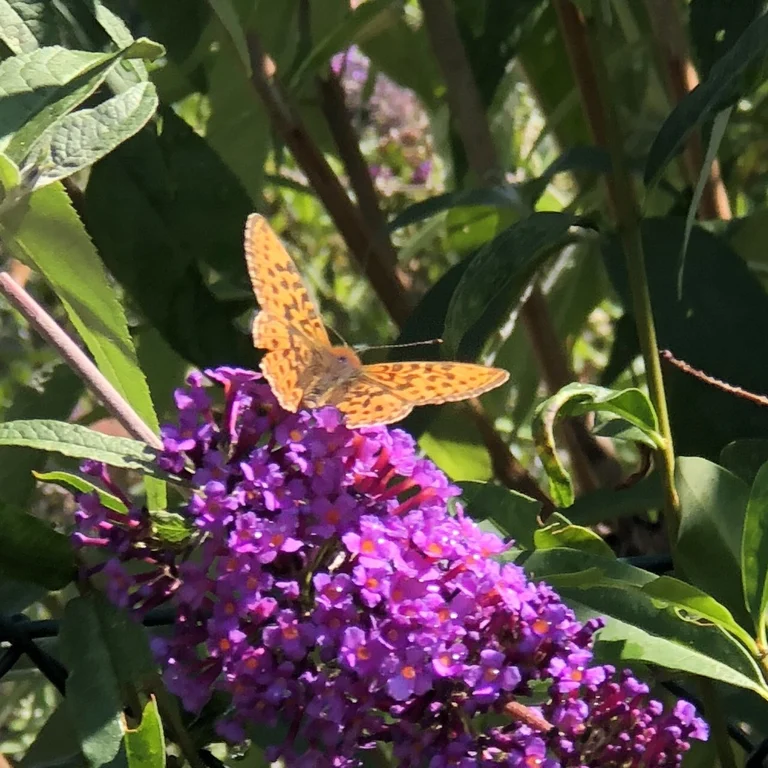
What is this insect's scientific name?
Boloria euphrosyne (also Clossiana euphrosyne)
